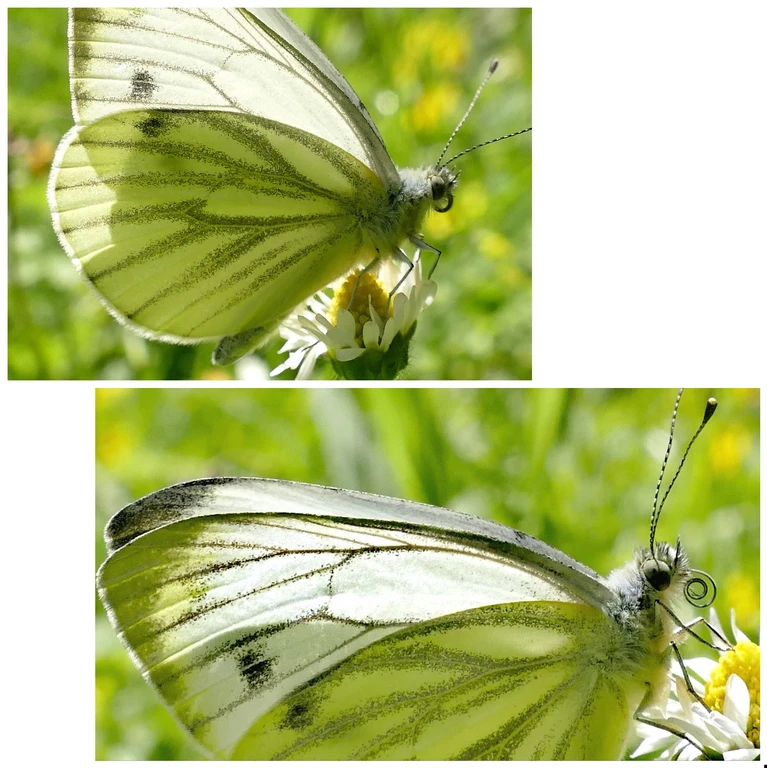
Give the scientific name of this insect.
Pieris napi
